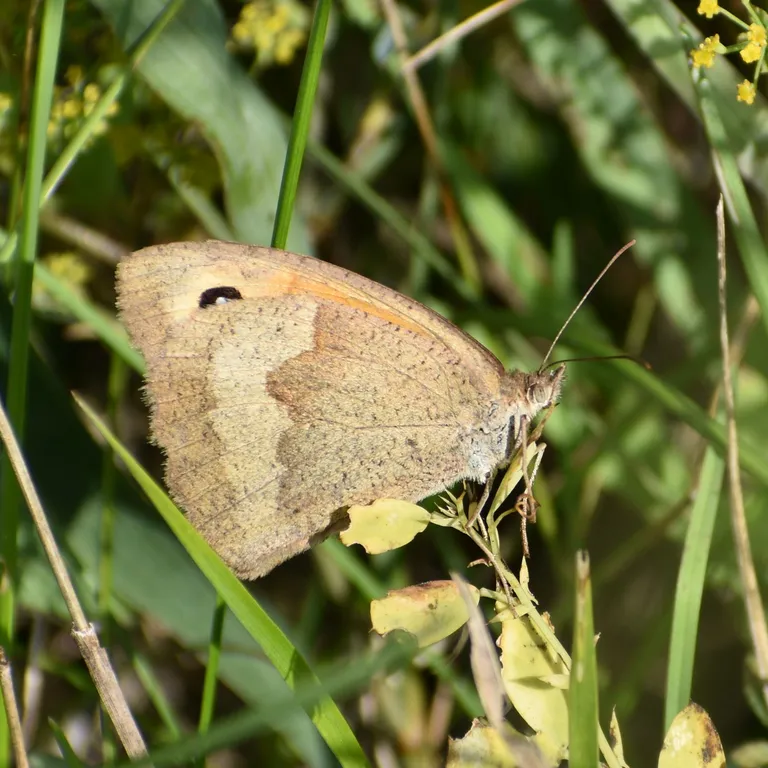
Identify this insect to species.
Maniola jurtina
